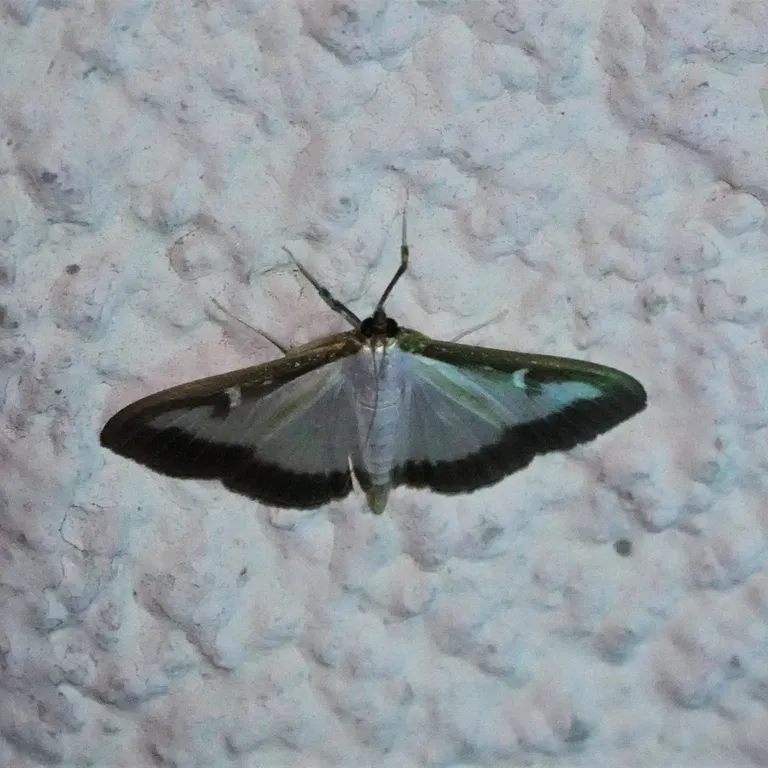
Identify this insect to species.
Cydalima perspectalis
